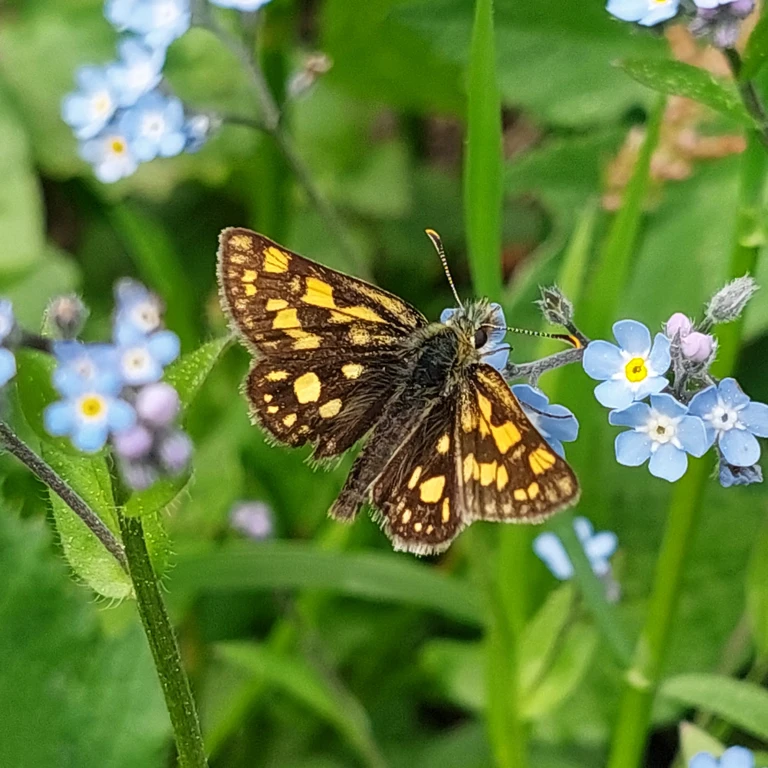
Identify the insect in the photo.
Carterocephalus palaemon
